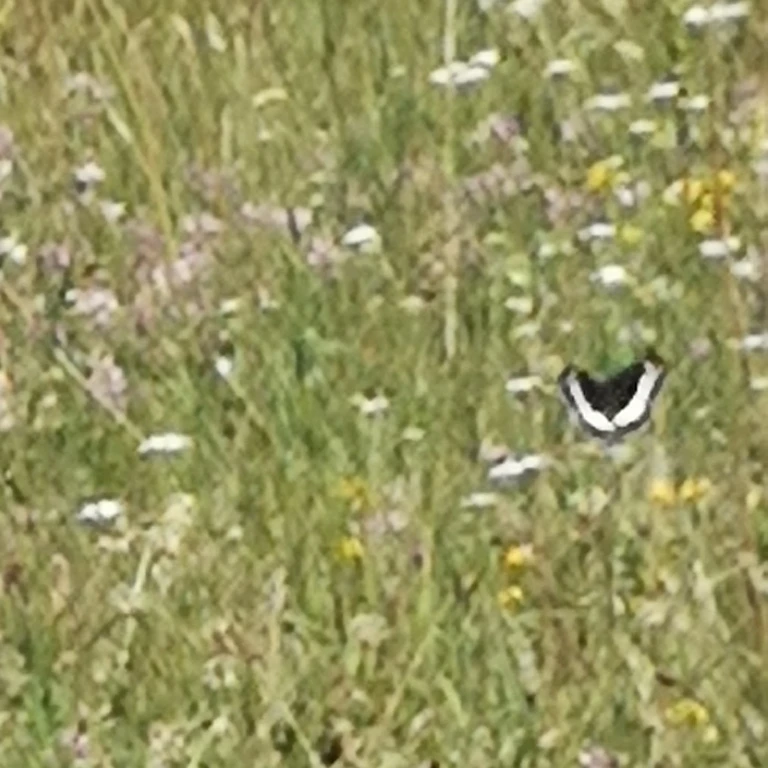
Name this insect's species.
Brintesia circe
